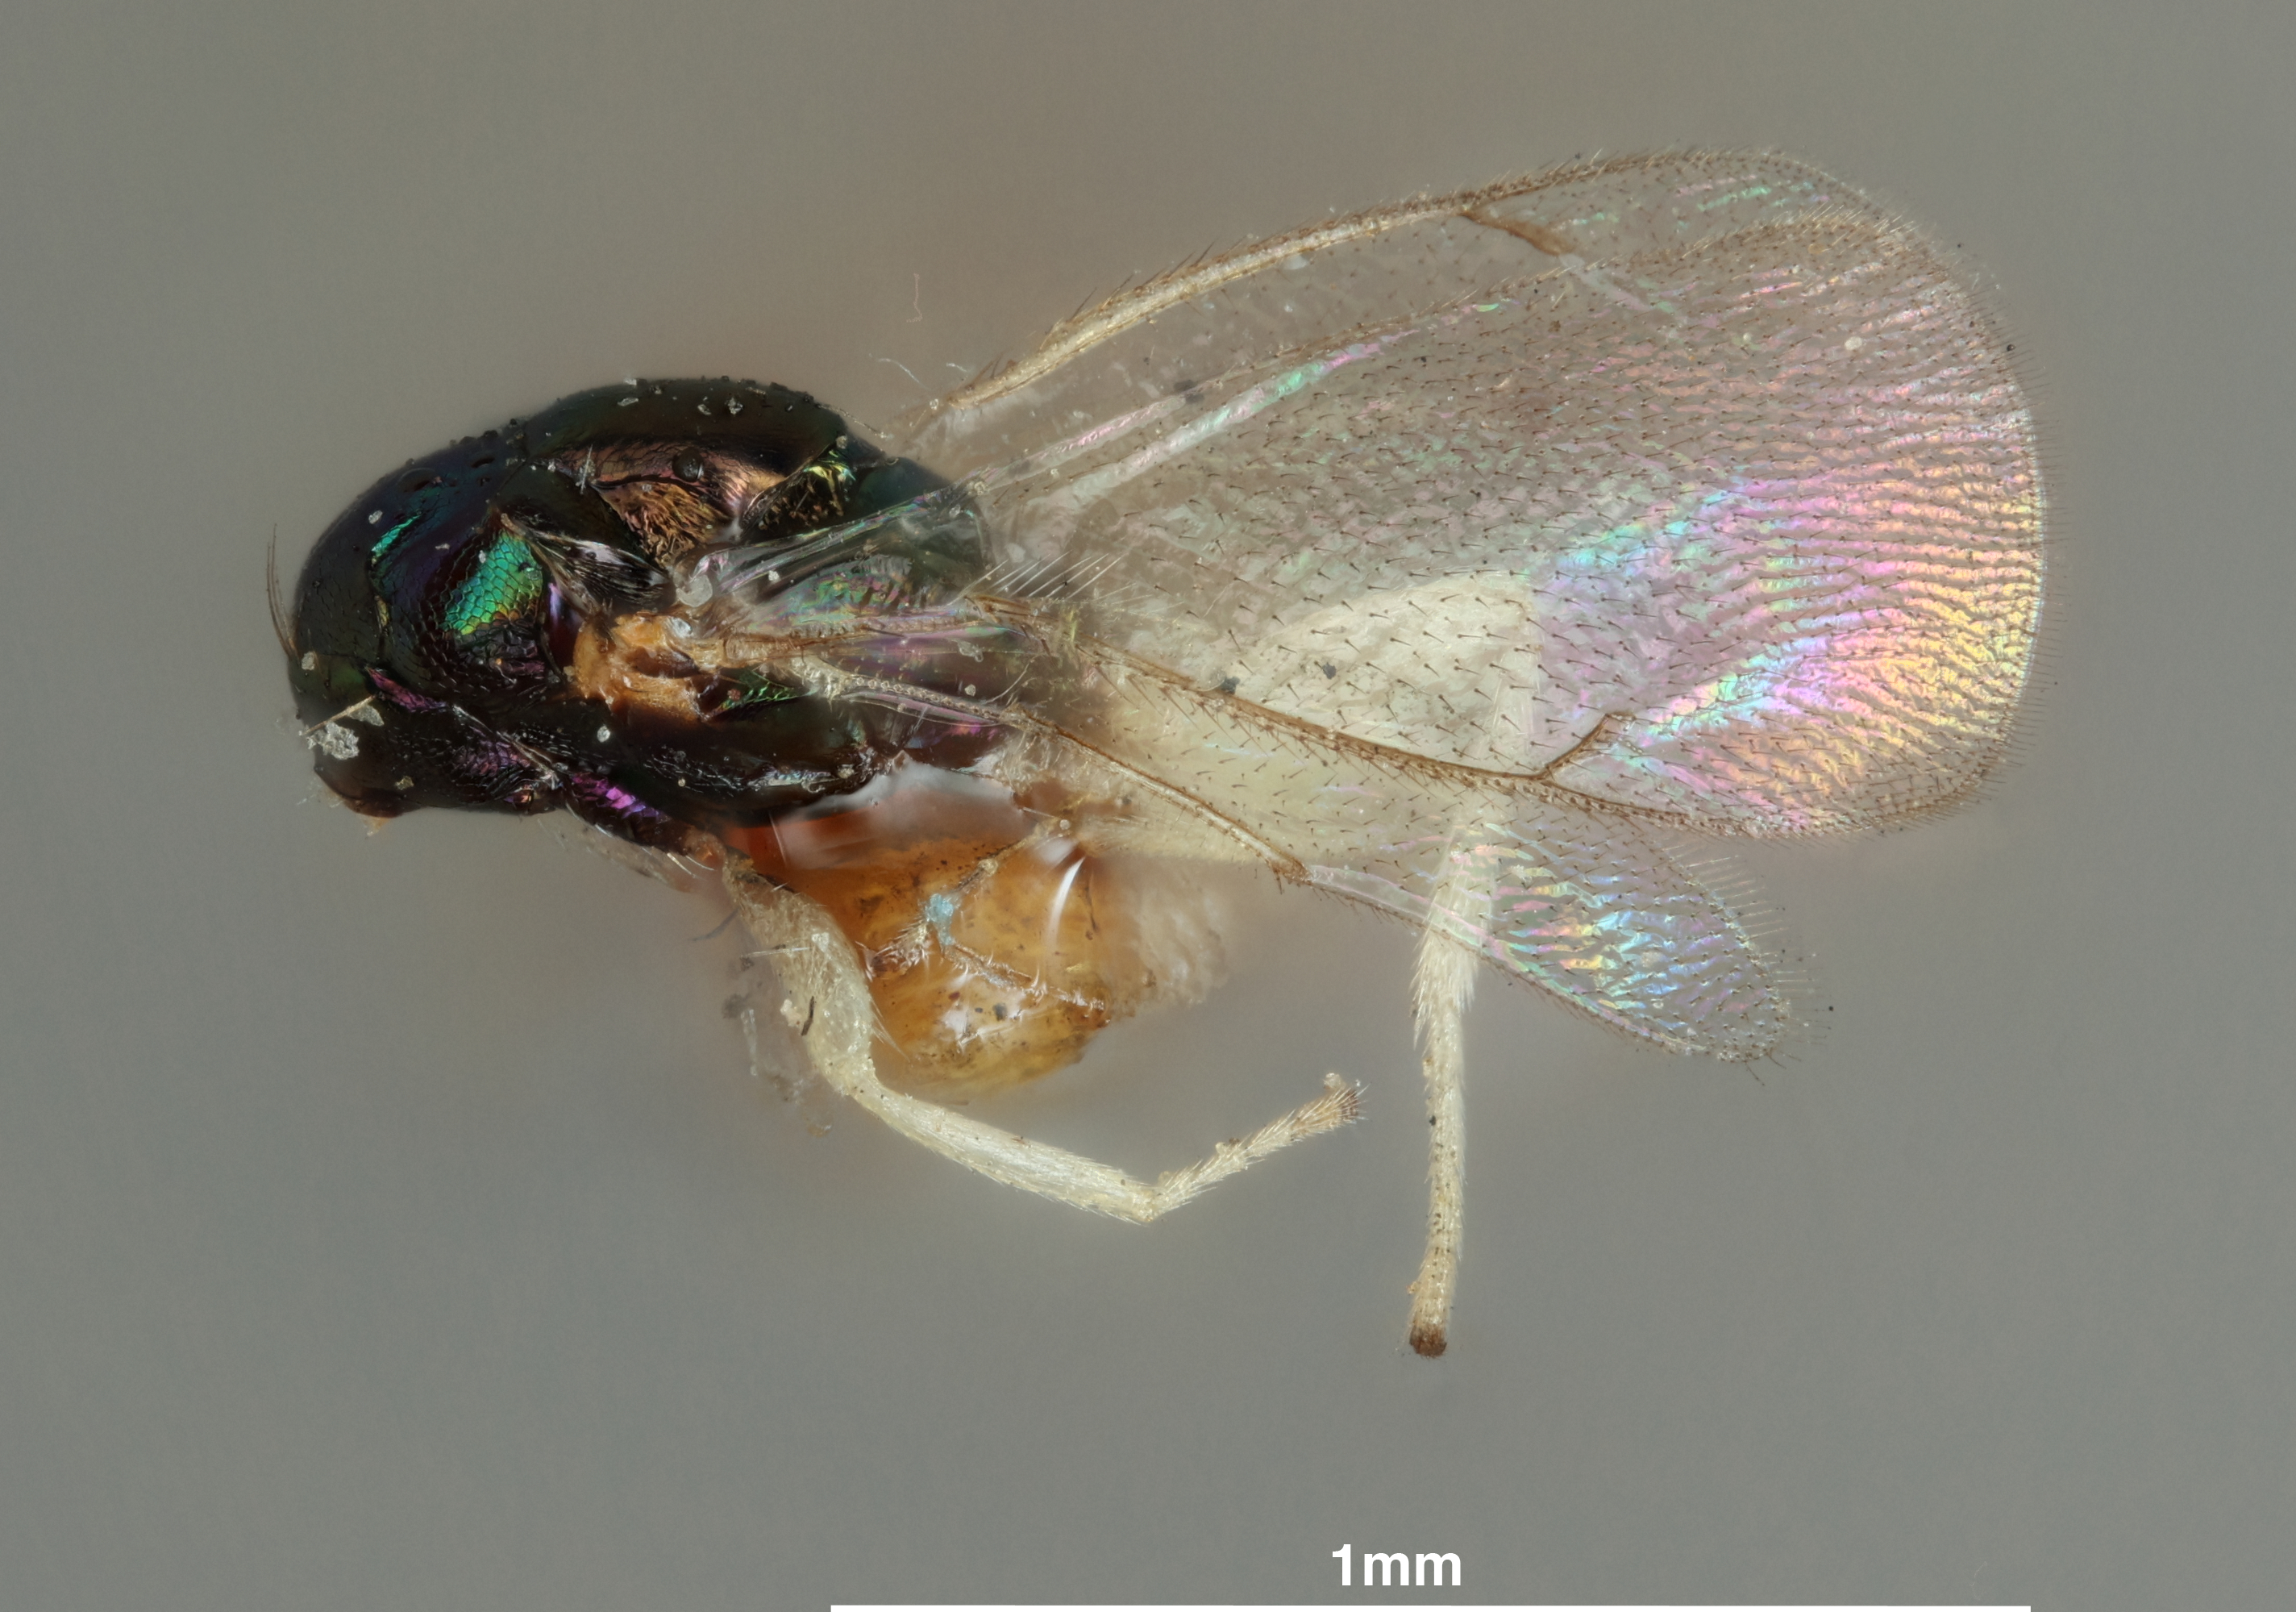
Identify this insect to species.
Chrysocharomyia splendidissima
